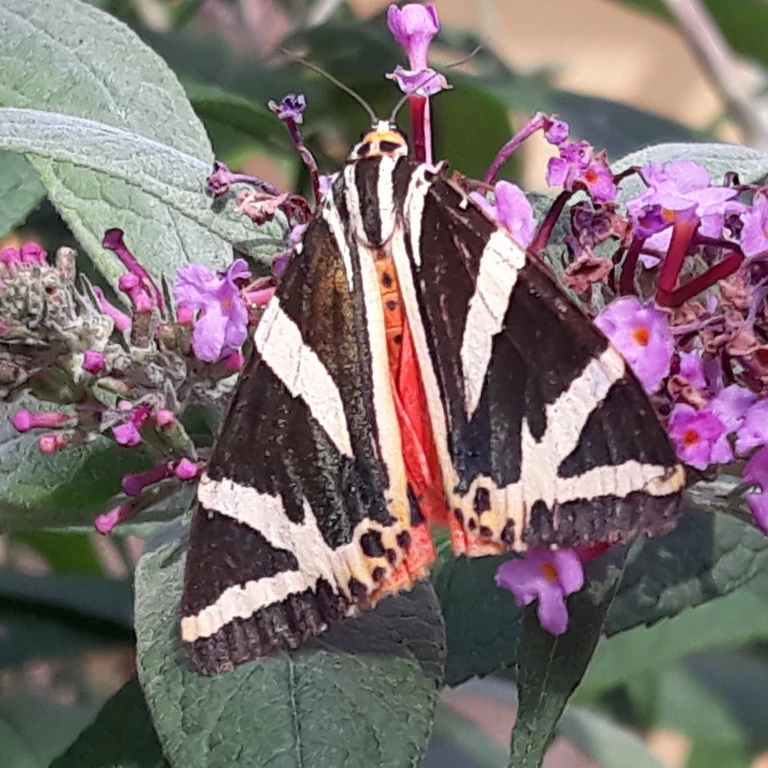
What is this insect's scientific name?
Euplagia quadripunctaria
